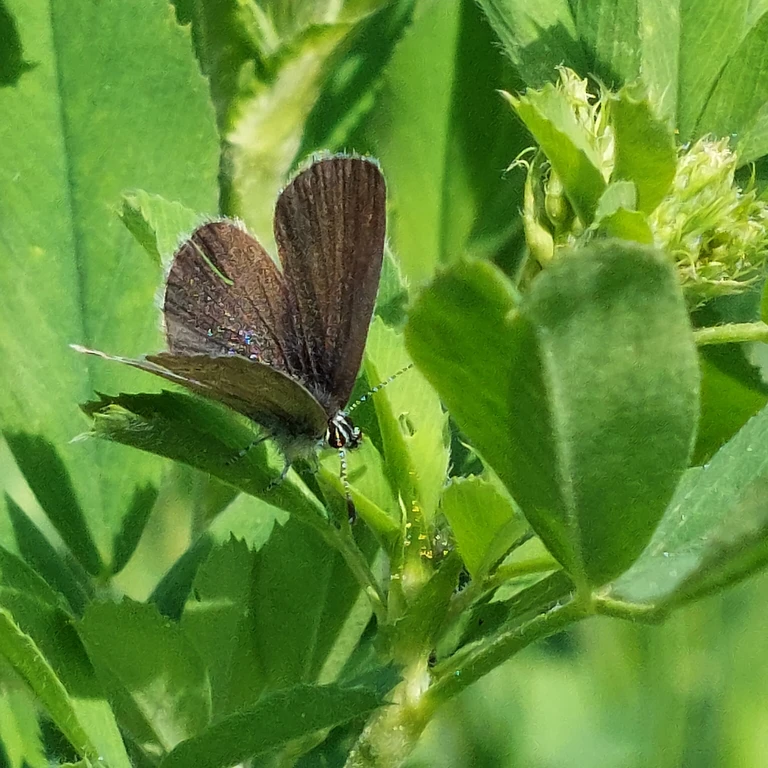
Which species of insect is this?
Cupido minimus
